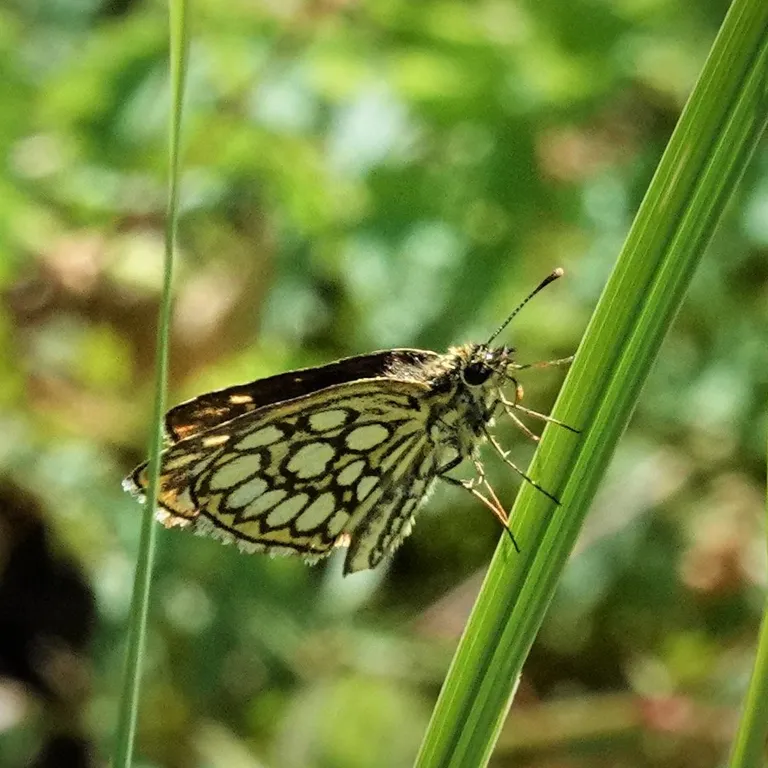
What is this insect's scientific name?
Heteropterus morpheus
